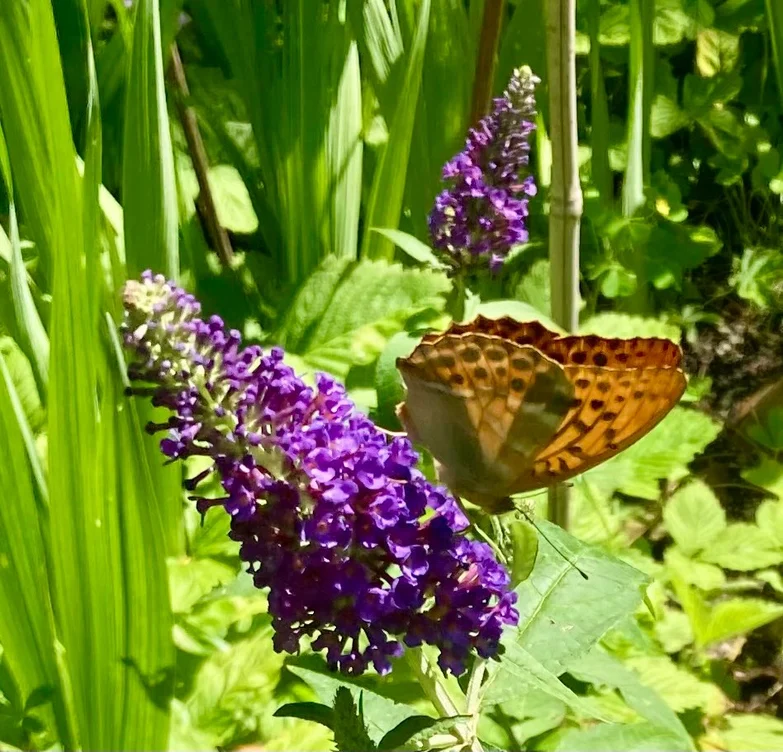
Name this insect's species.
Argynnis paphia
